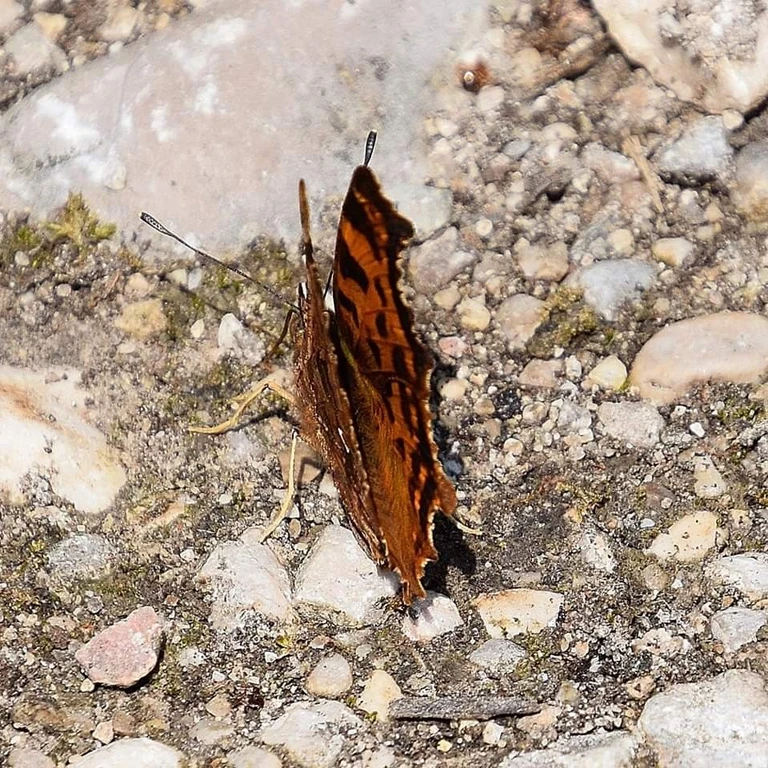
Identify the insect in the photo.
Polygonia c-album
